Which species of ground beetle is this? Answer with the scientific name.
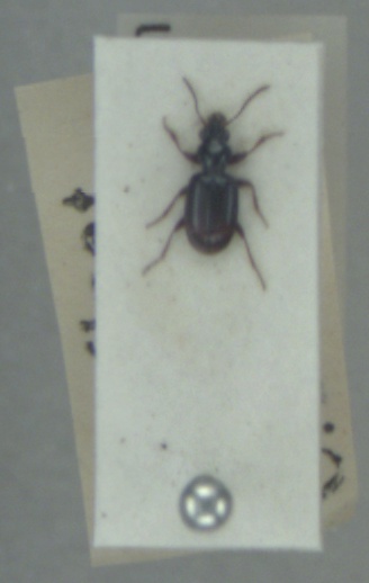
Bembidion normannum
